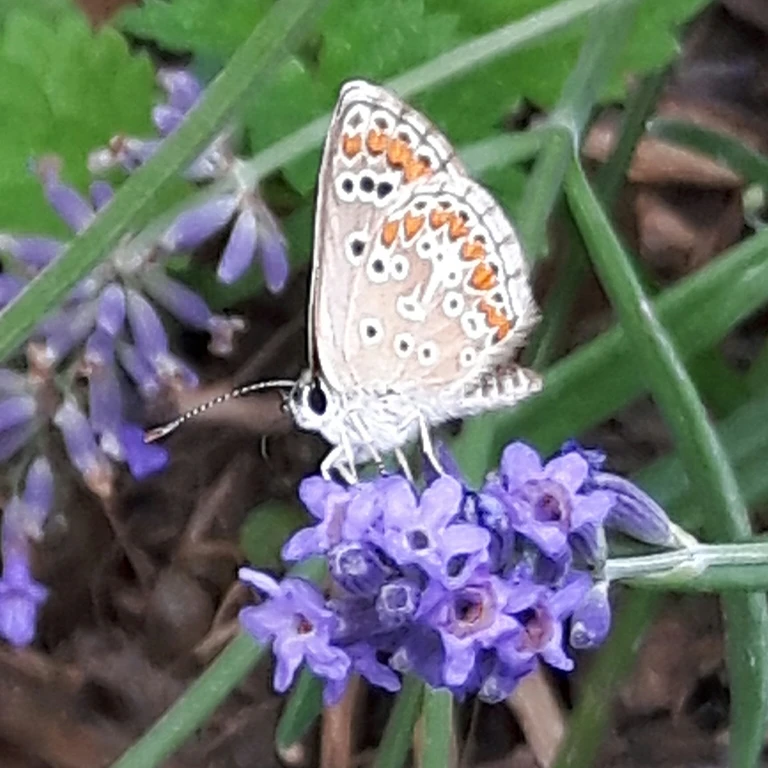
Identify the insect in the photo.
Aricia agestis/artaxerxes
